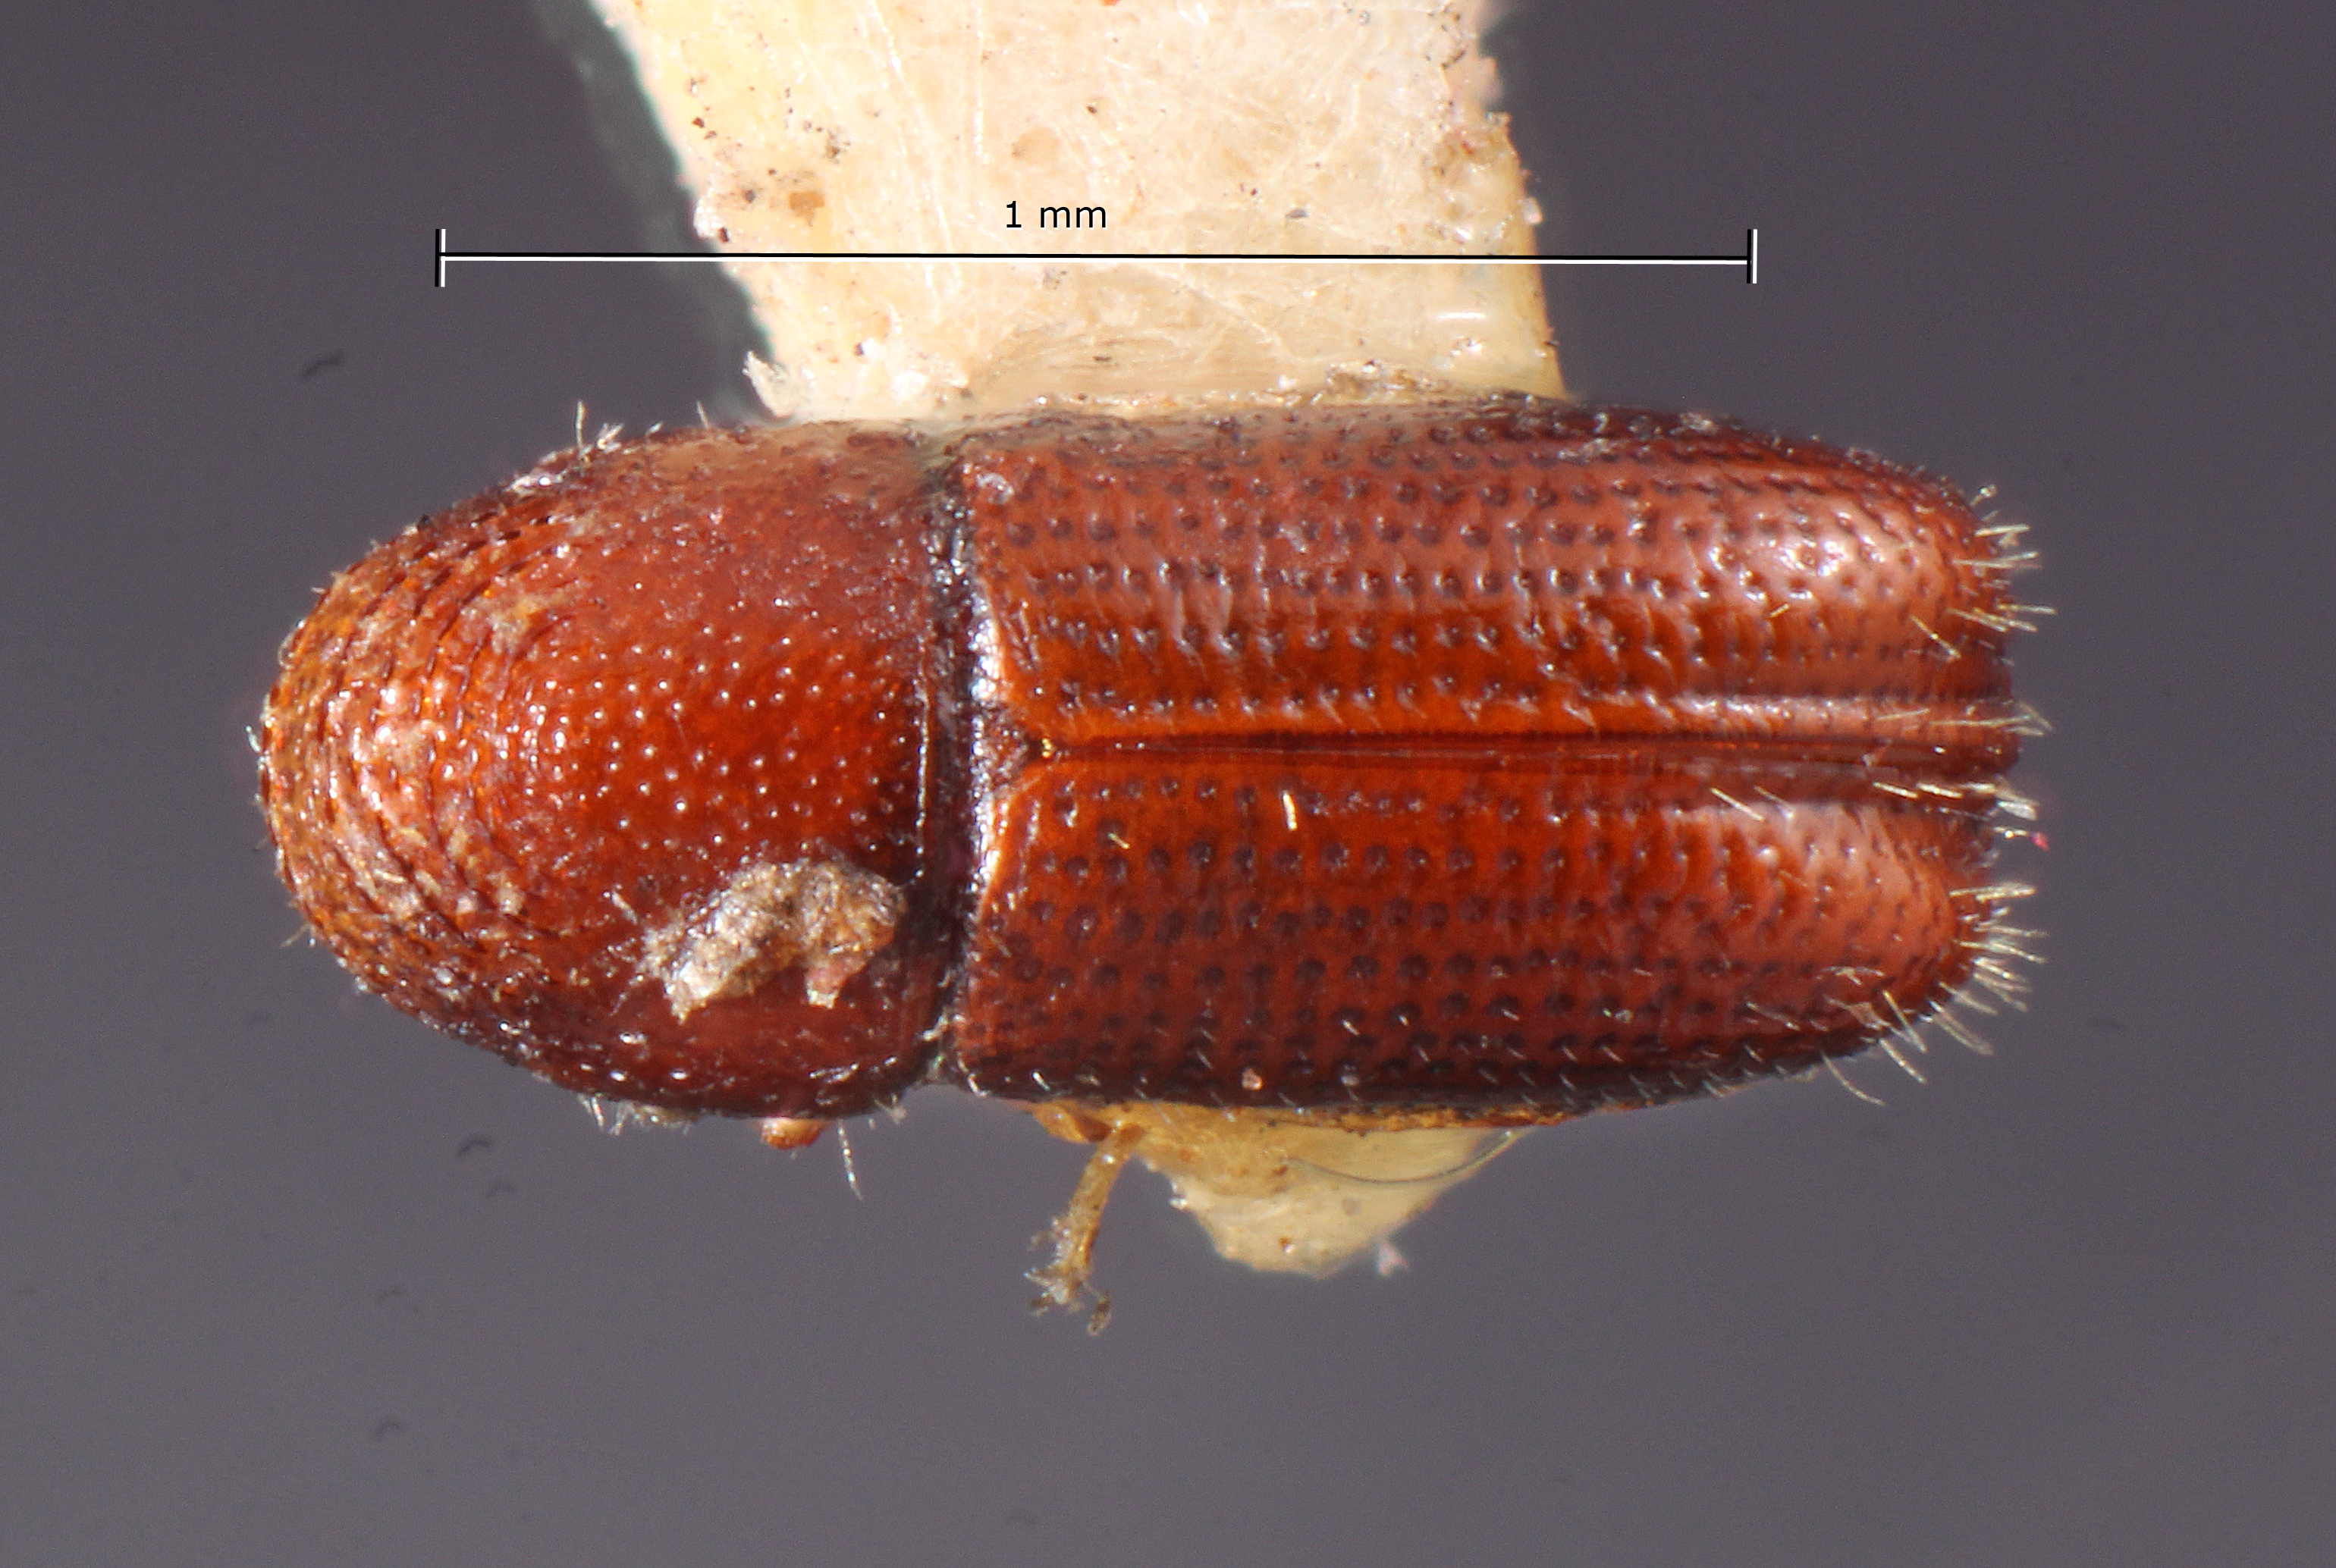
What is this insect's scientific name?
Pityophthorus lautus
